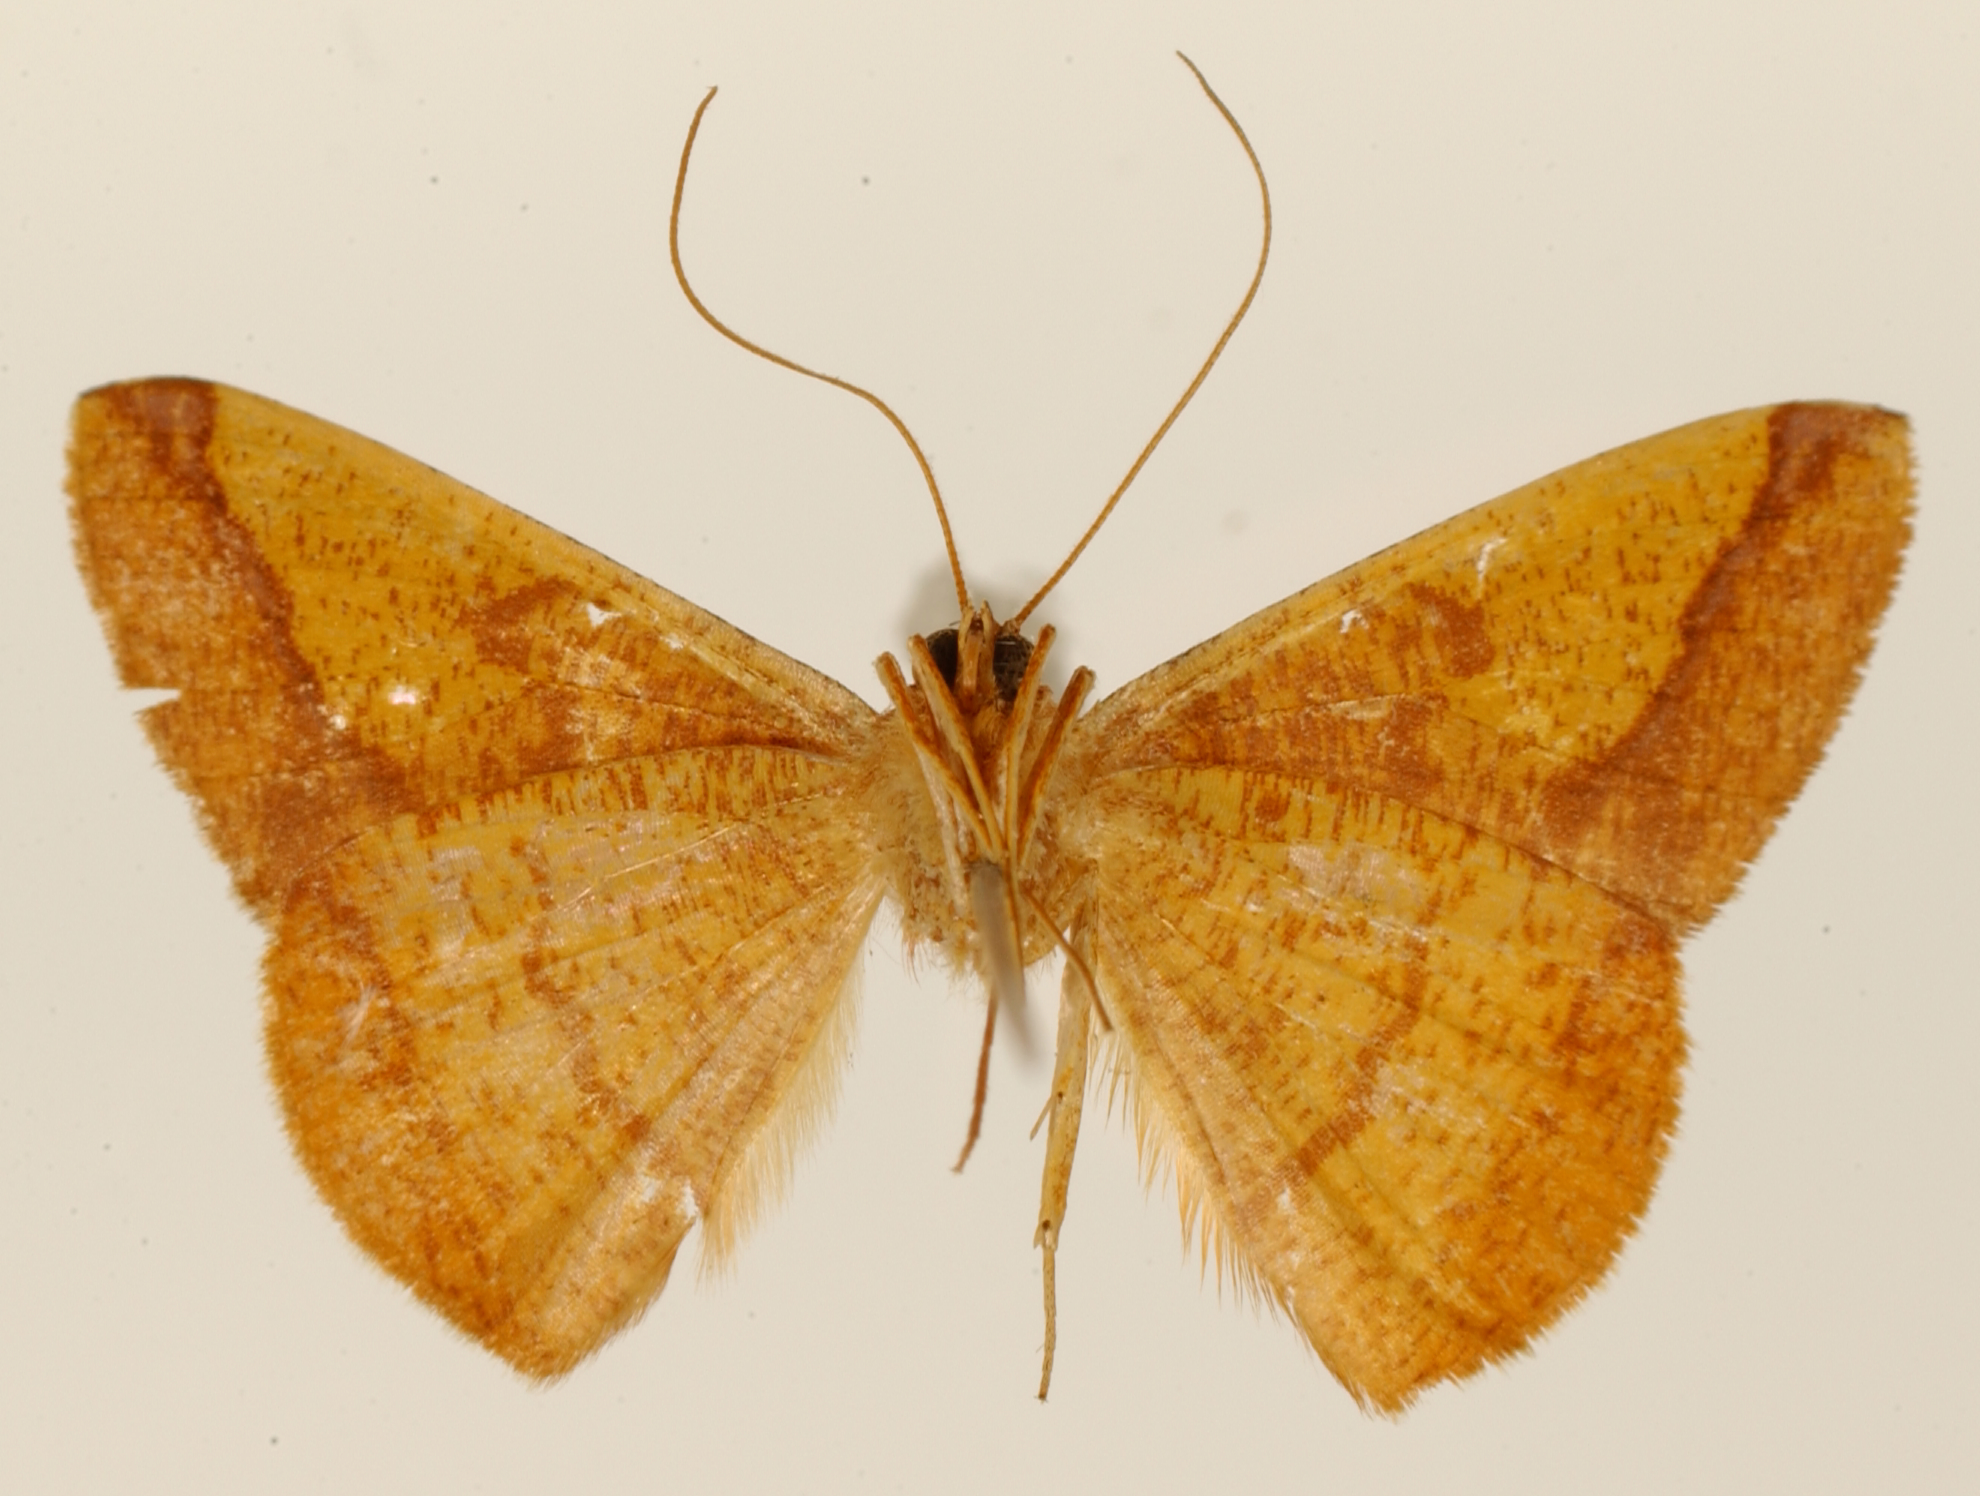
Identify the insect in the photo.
Pyrinia sanitaria
